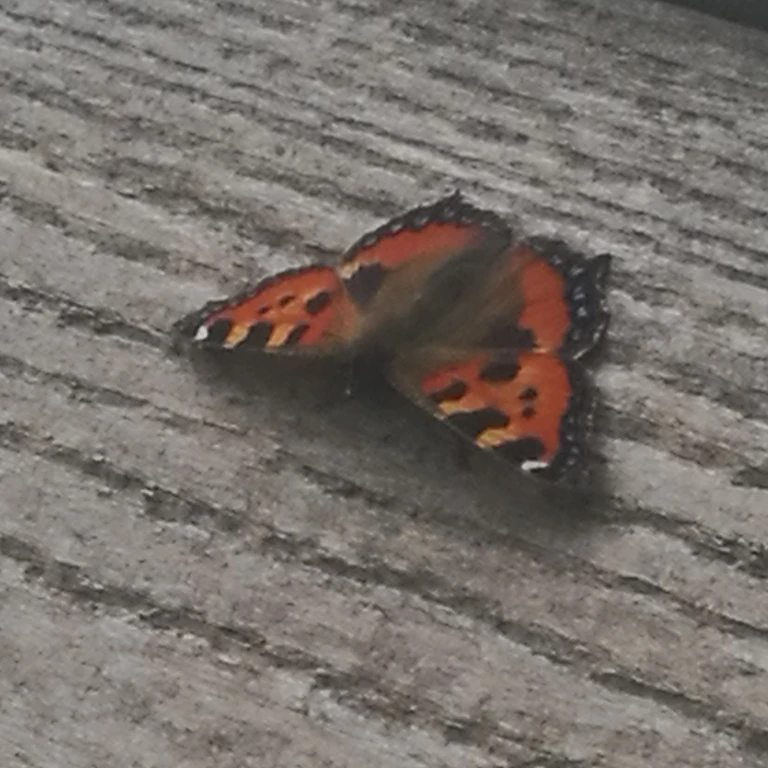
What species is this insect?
Aglais urticae
